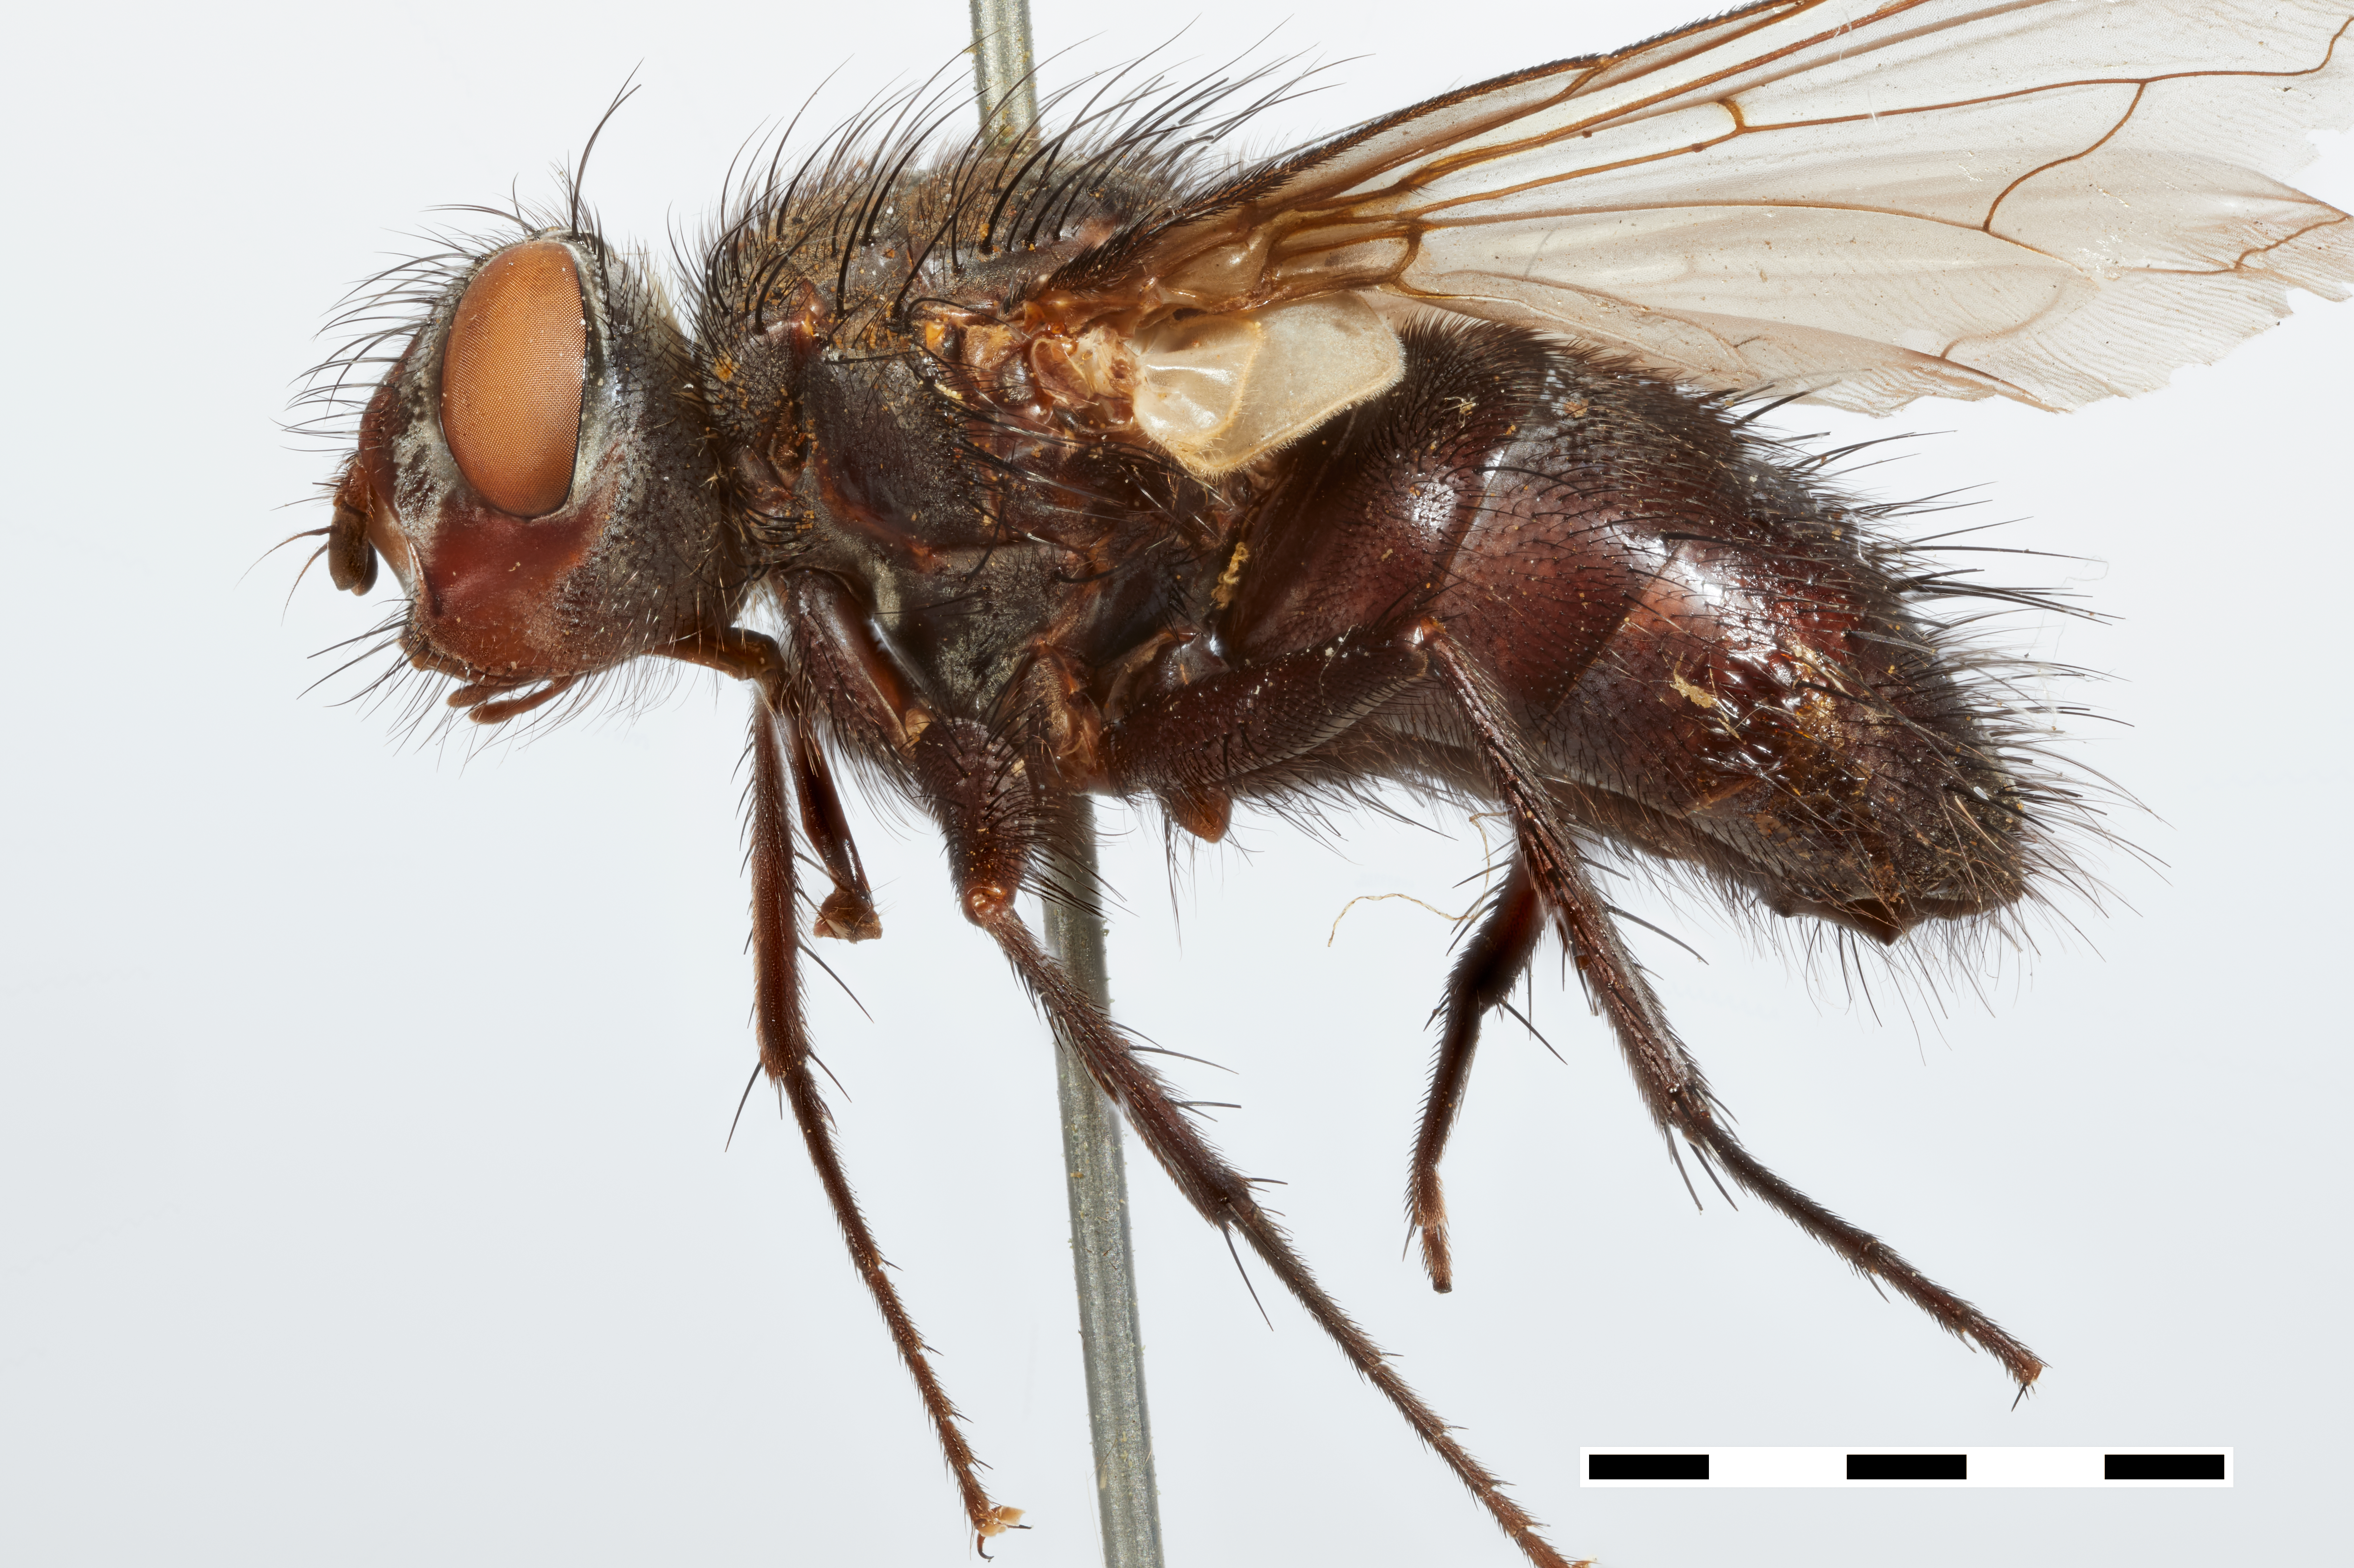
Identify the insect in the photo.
Arctophyto wickhami
